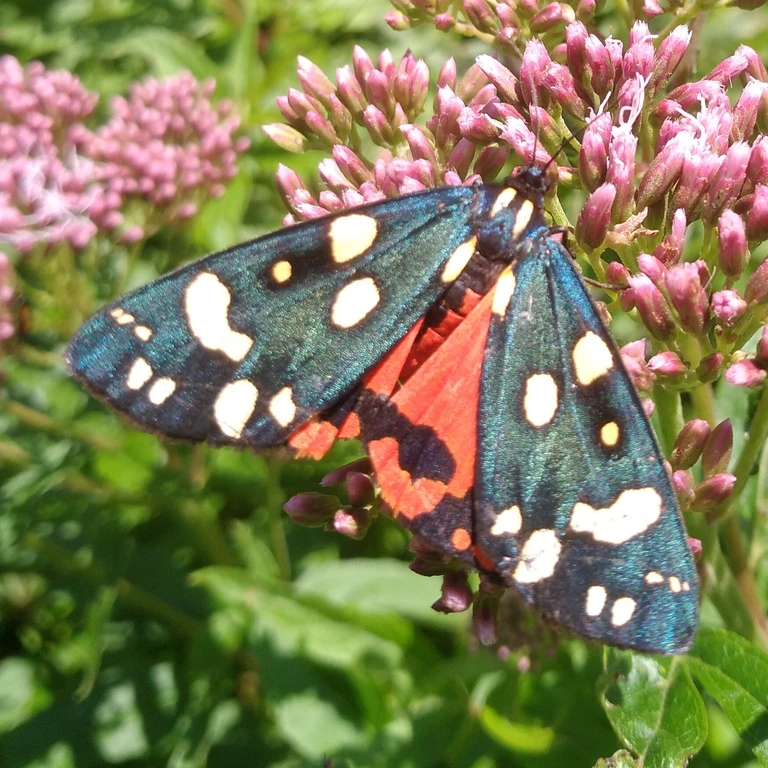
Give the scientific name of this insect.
Callimorpha dominula
